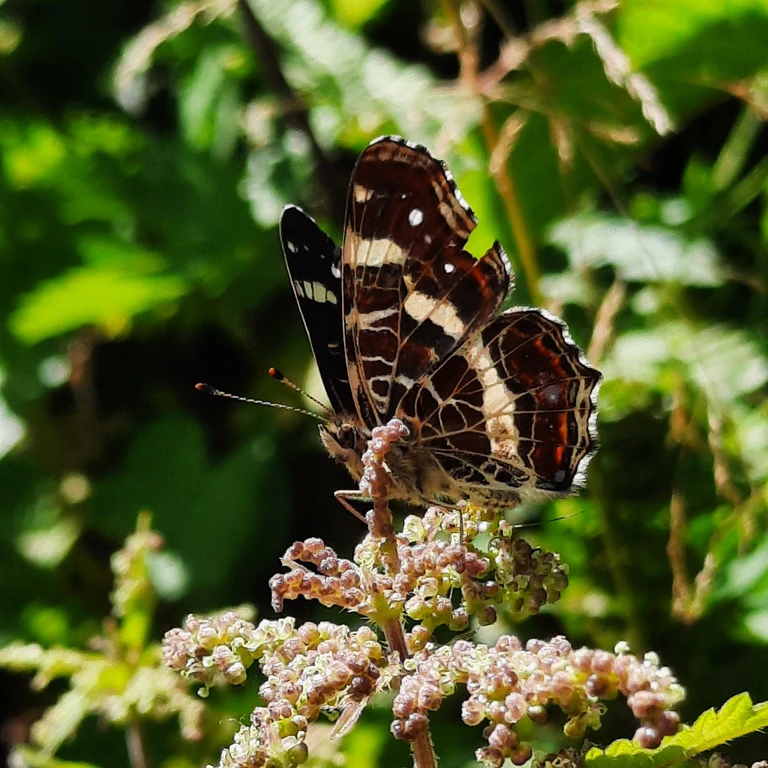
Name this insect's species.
Araschnia levana
